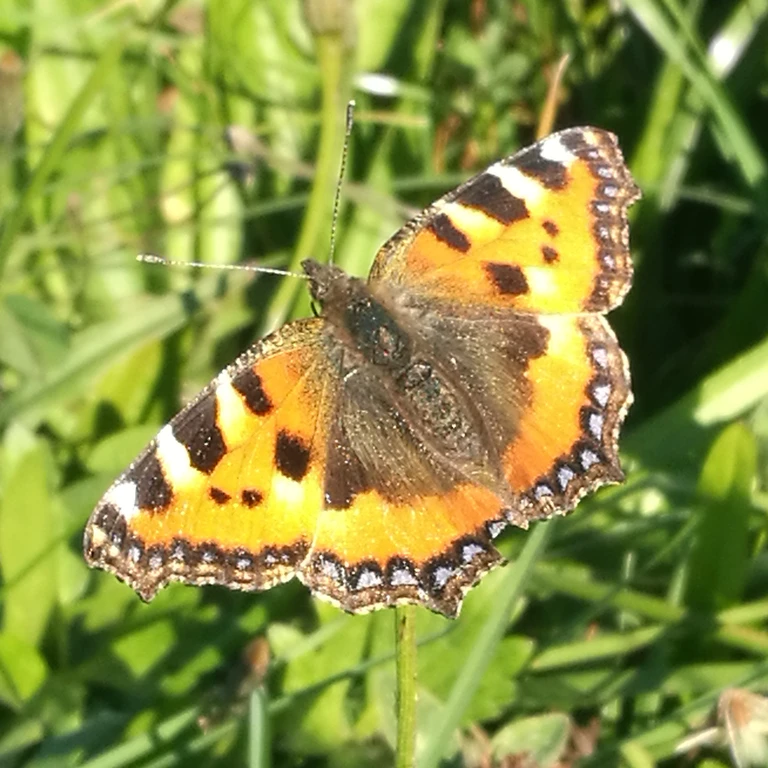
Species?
Aglais urticae
